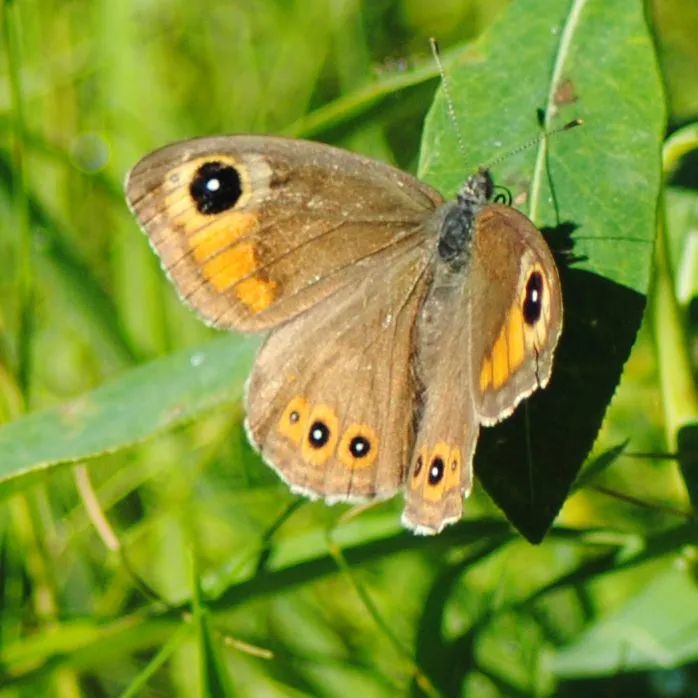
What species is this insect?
Lasiommata maera (also Pararge maera)
